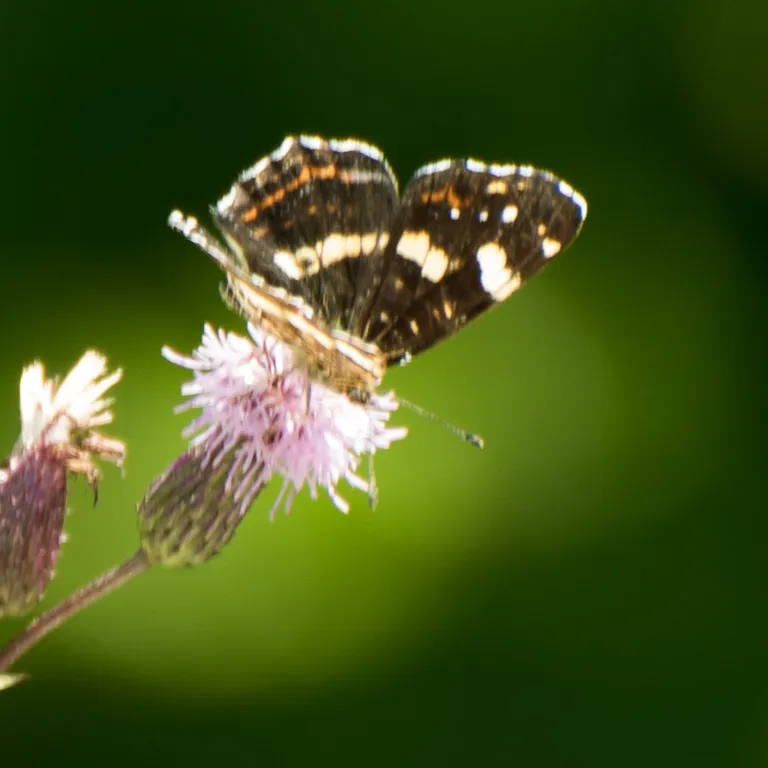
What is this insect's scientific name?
Araschnia levana
